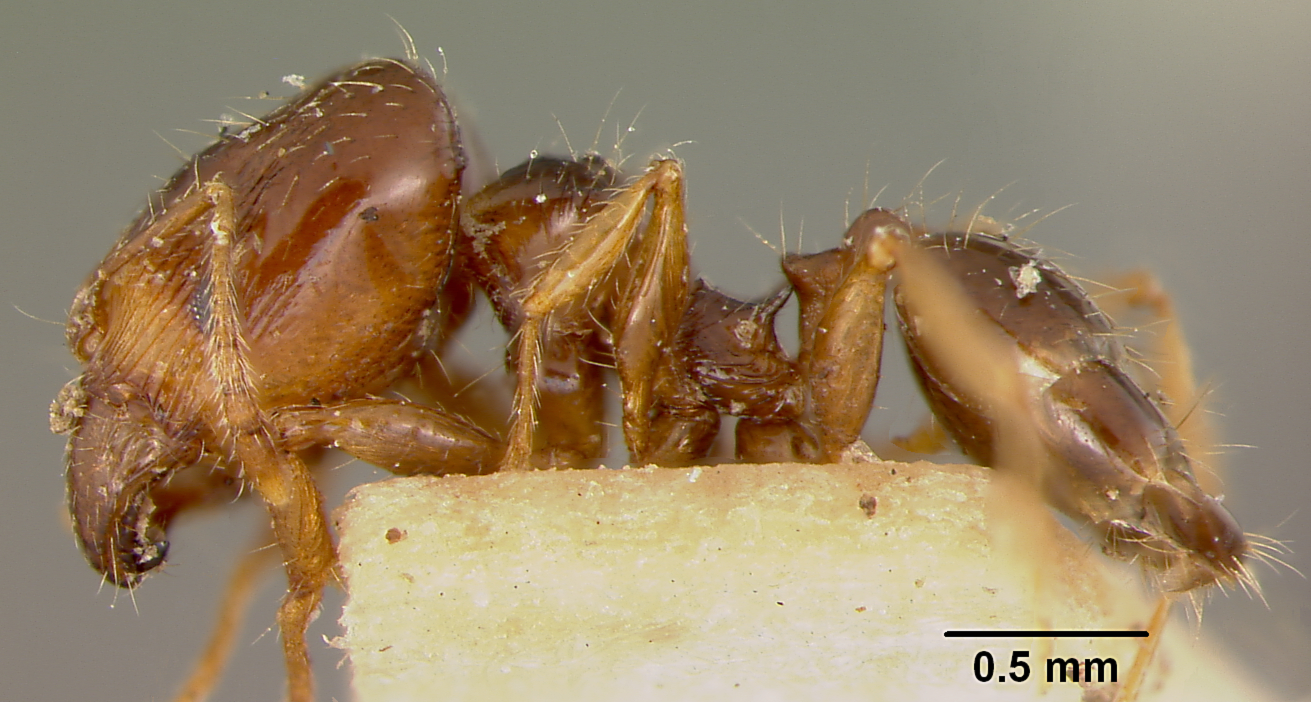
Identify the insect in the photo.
Pheidole knowlesi
